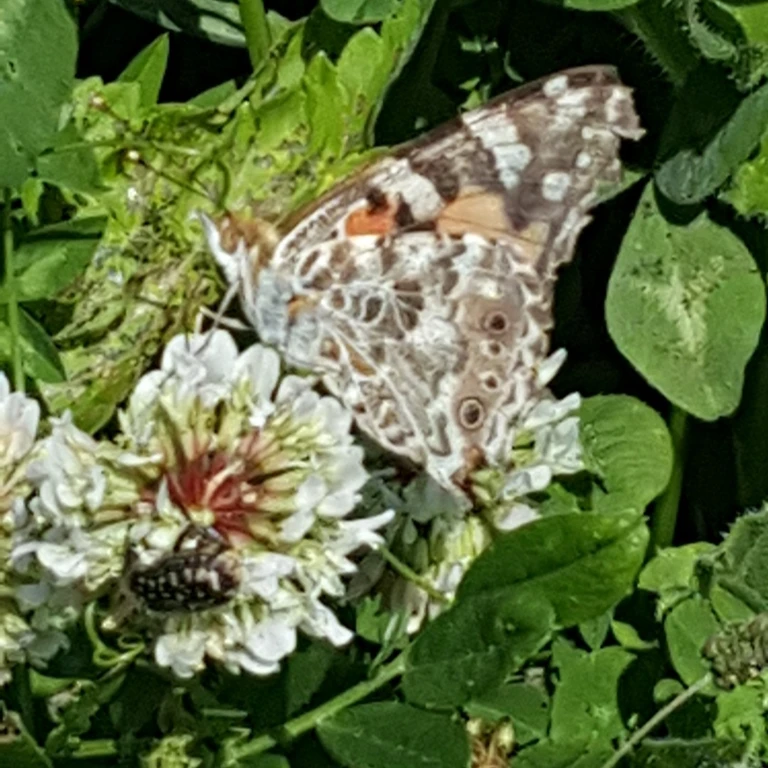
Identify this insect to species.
Vanessa cardui
